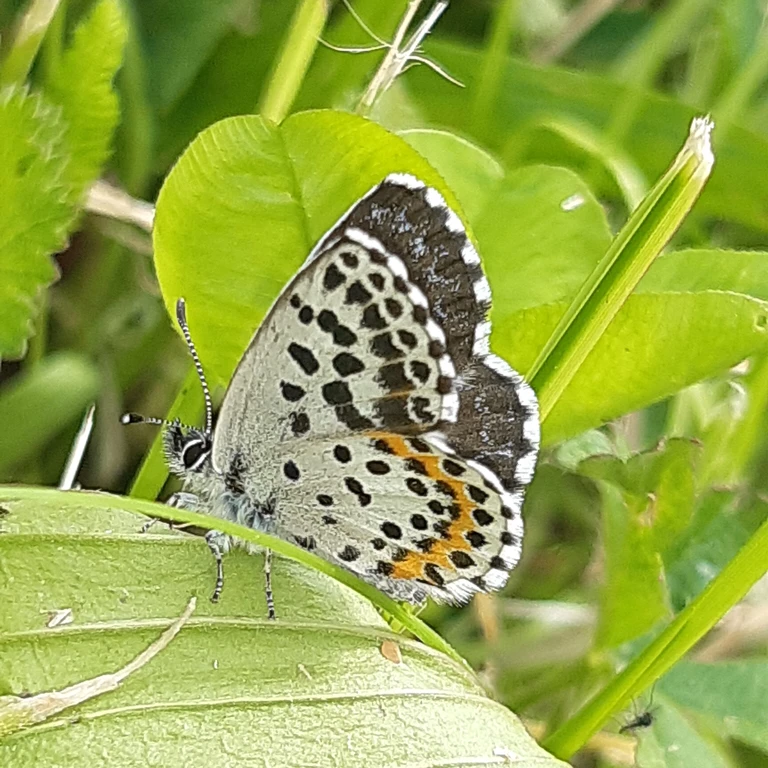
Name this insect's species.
Scolitantides orion
